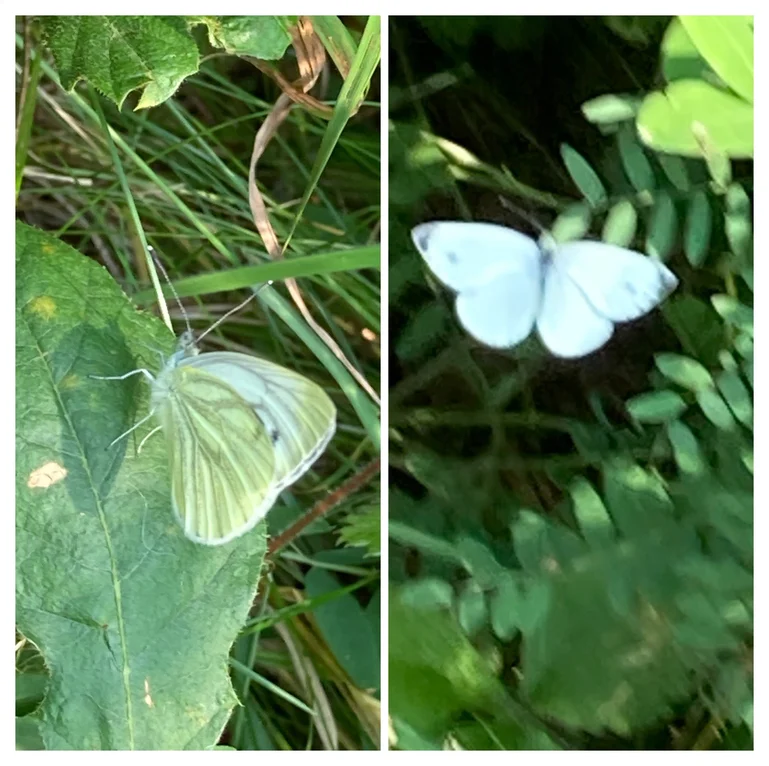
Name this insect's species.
Pieris napi
